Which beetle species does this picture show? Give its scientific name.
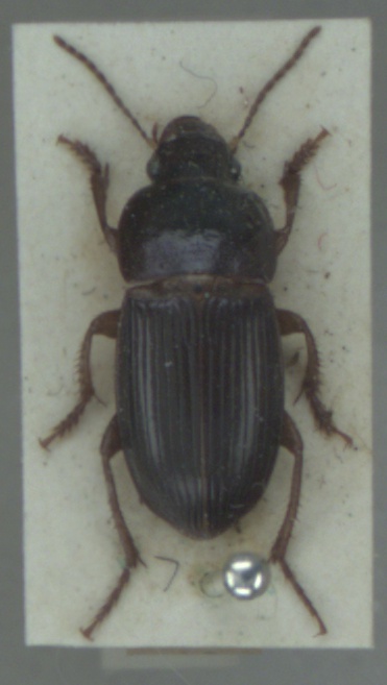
Harpalus dimidiatus
